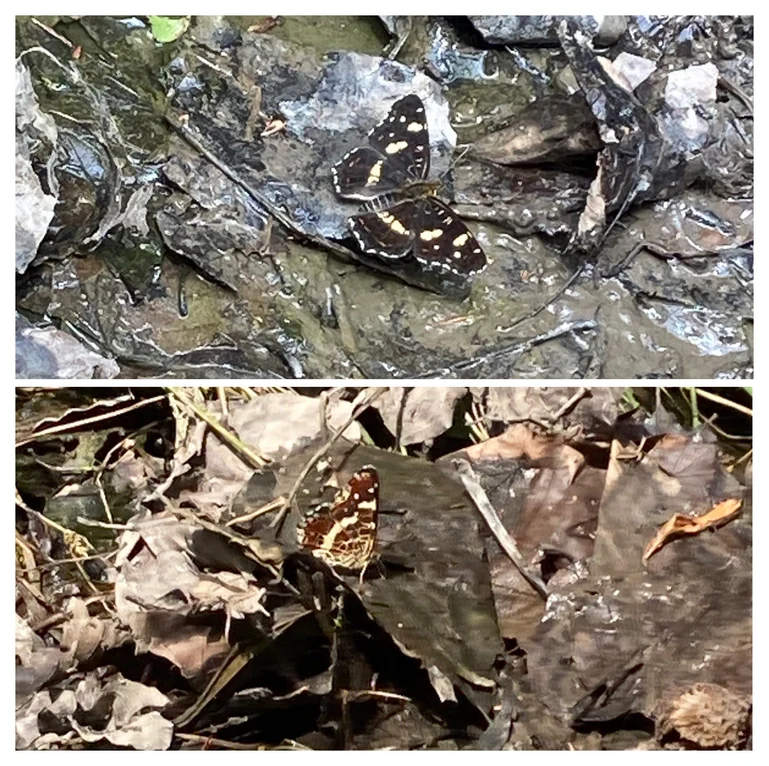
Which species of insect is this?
Araschnia levana
